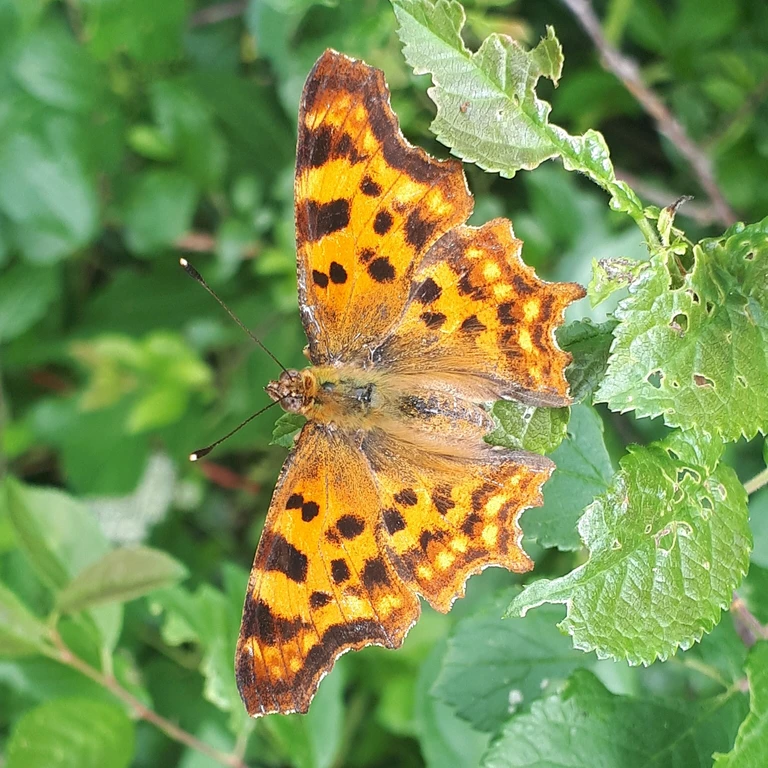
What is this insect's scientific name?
Polygonia c-album
